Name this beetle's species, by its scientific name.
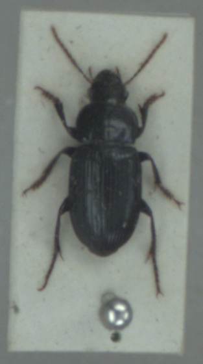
Harpalus rufipalpis
